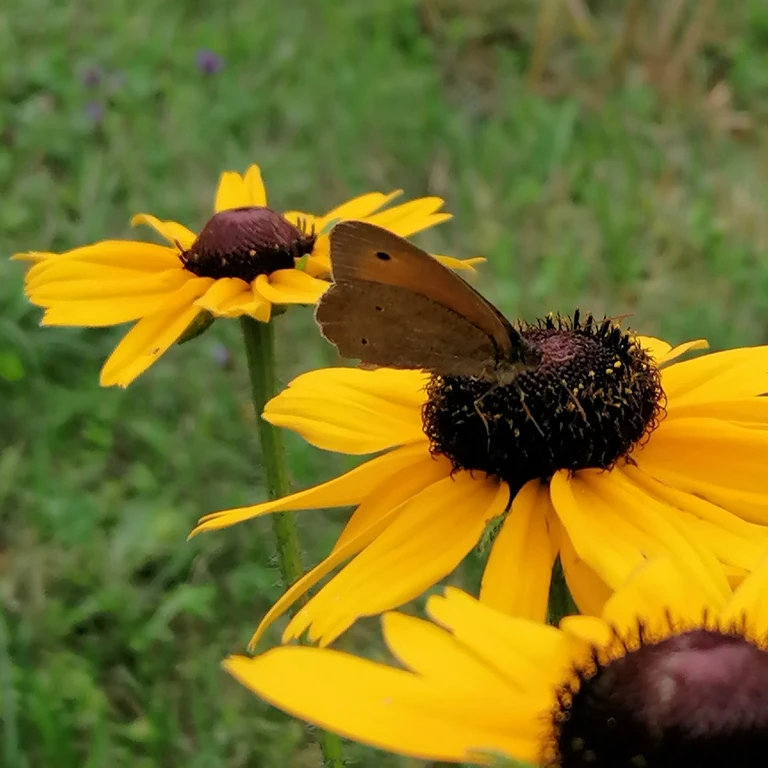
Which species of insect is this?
Maniola jurtina
